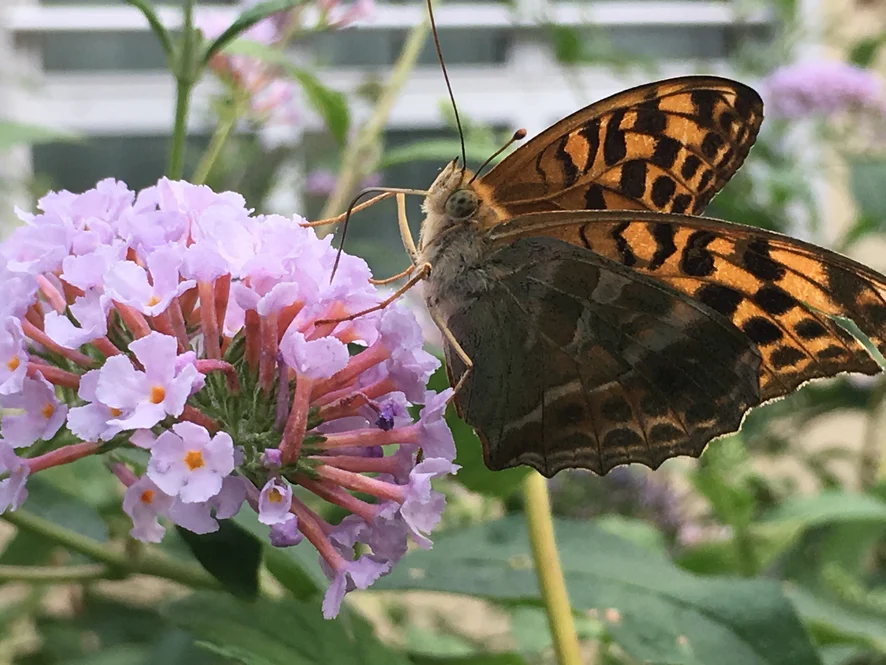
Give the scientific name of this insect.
Argynnis paphia
